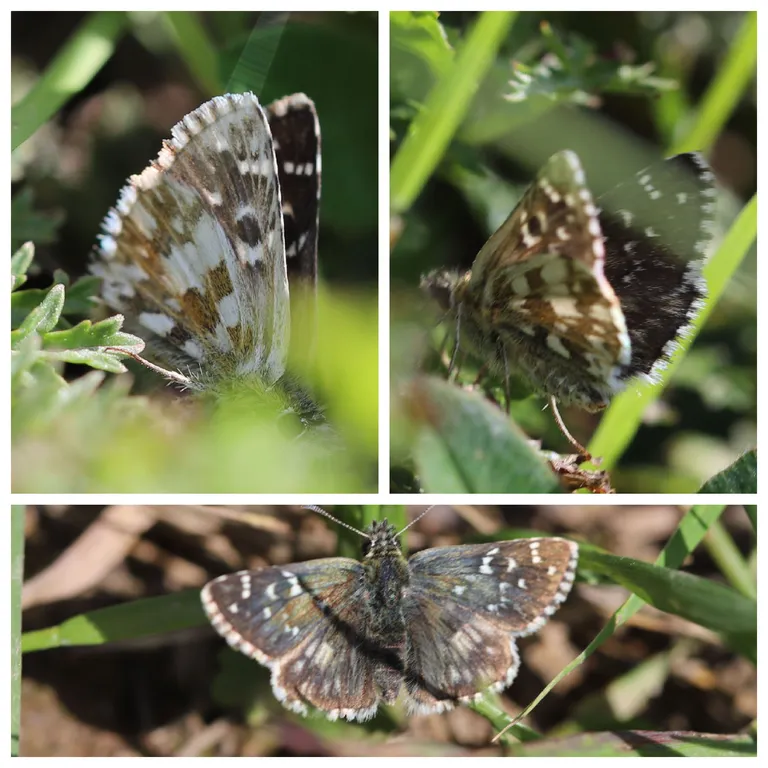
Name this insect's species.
Pyrgus armoricanus
